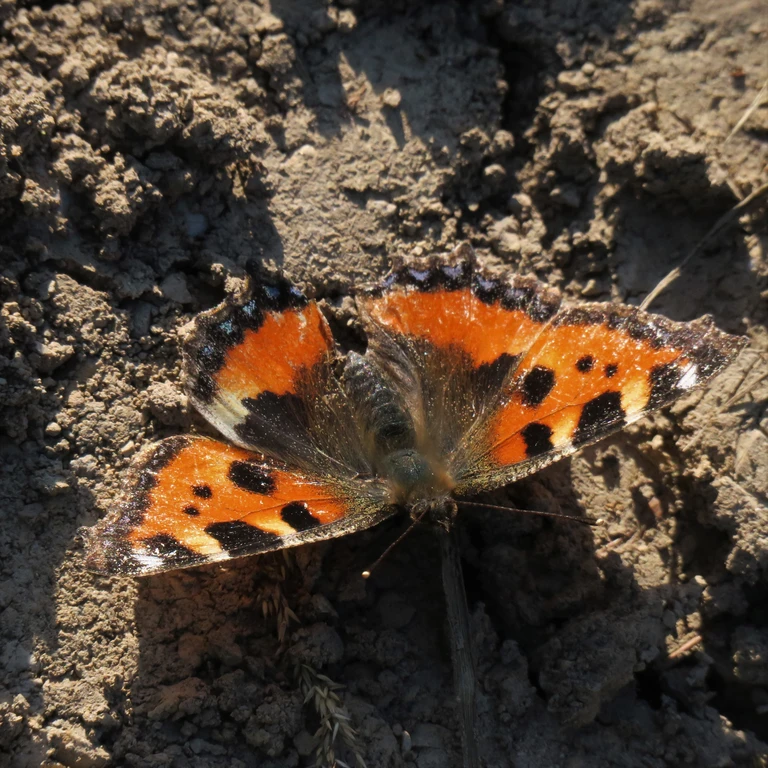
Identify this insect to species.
Aglais urticae
